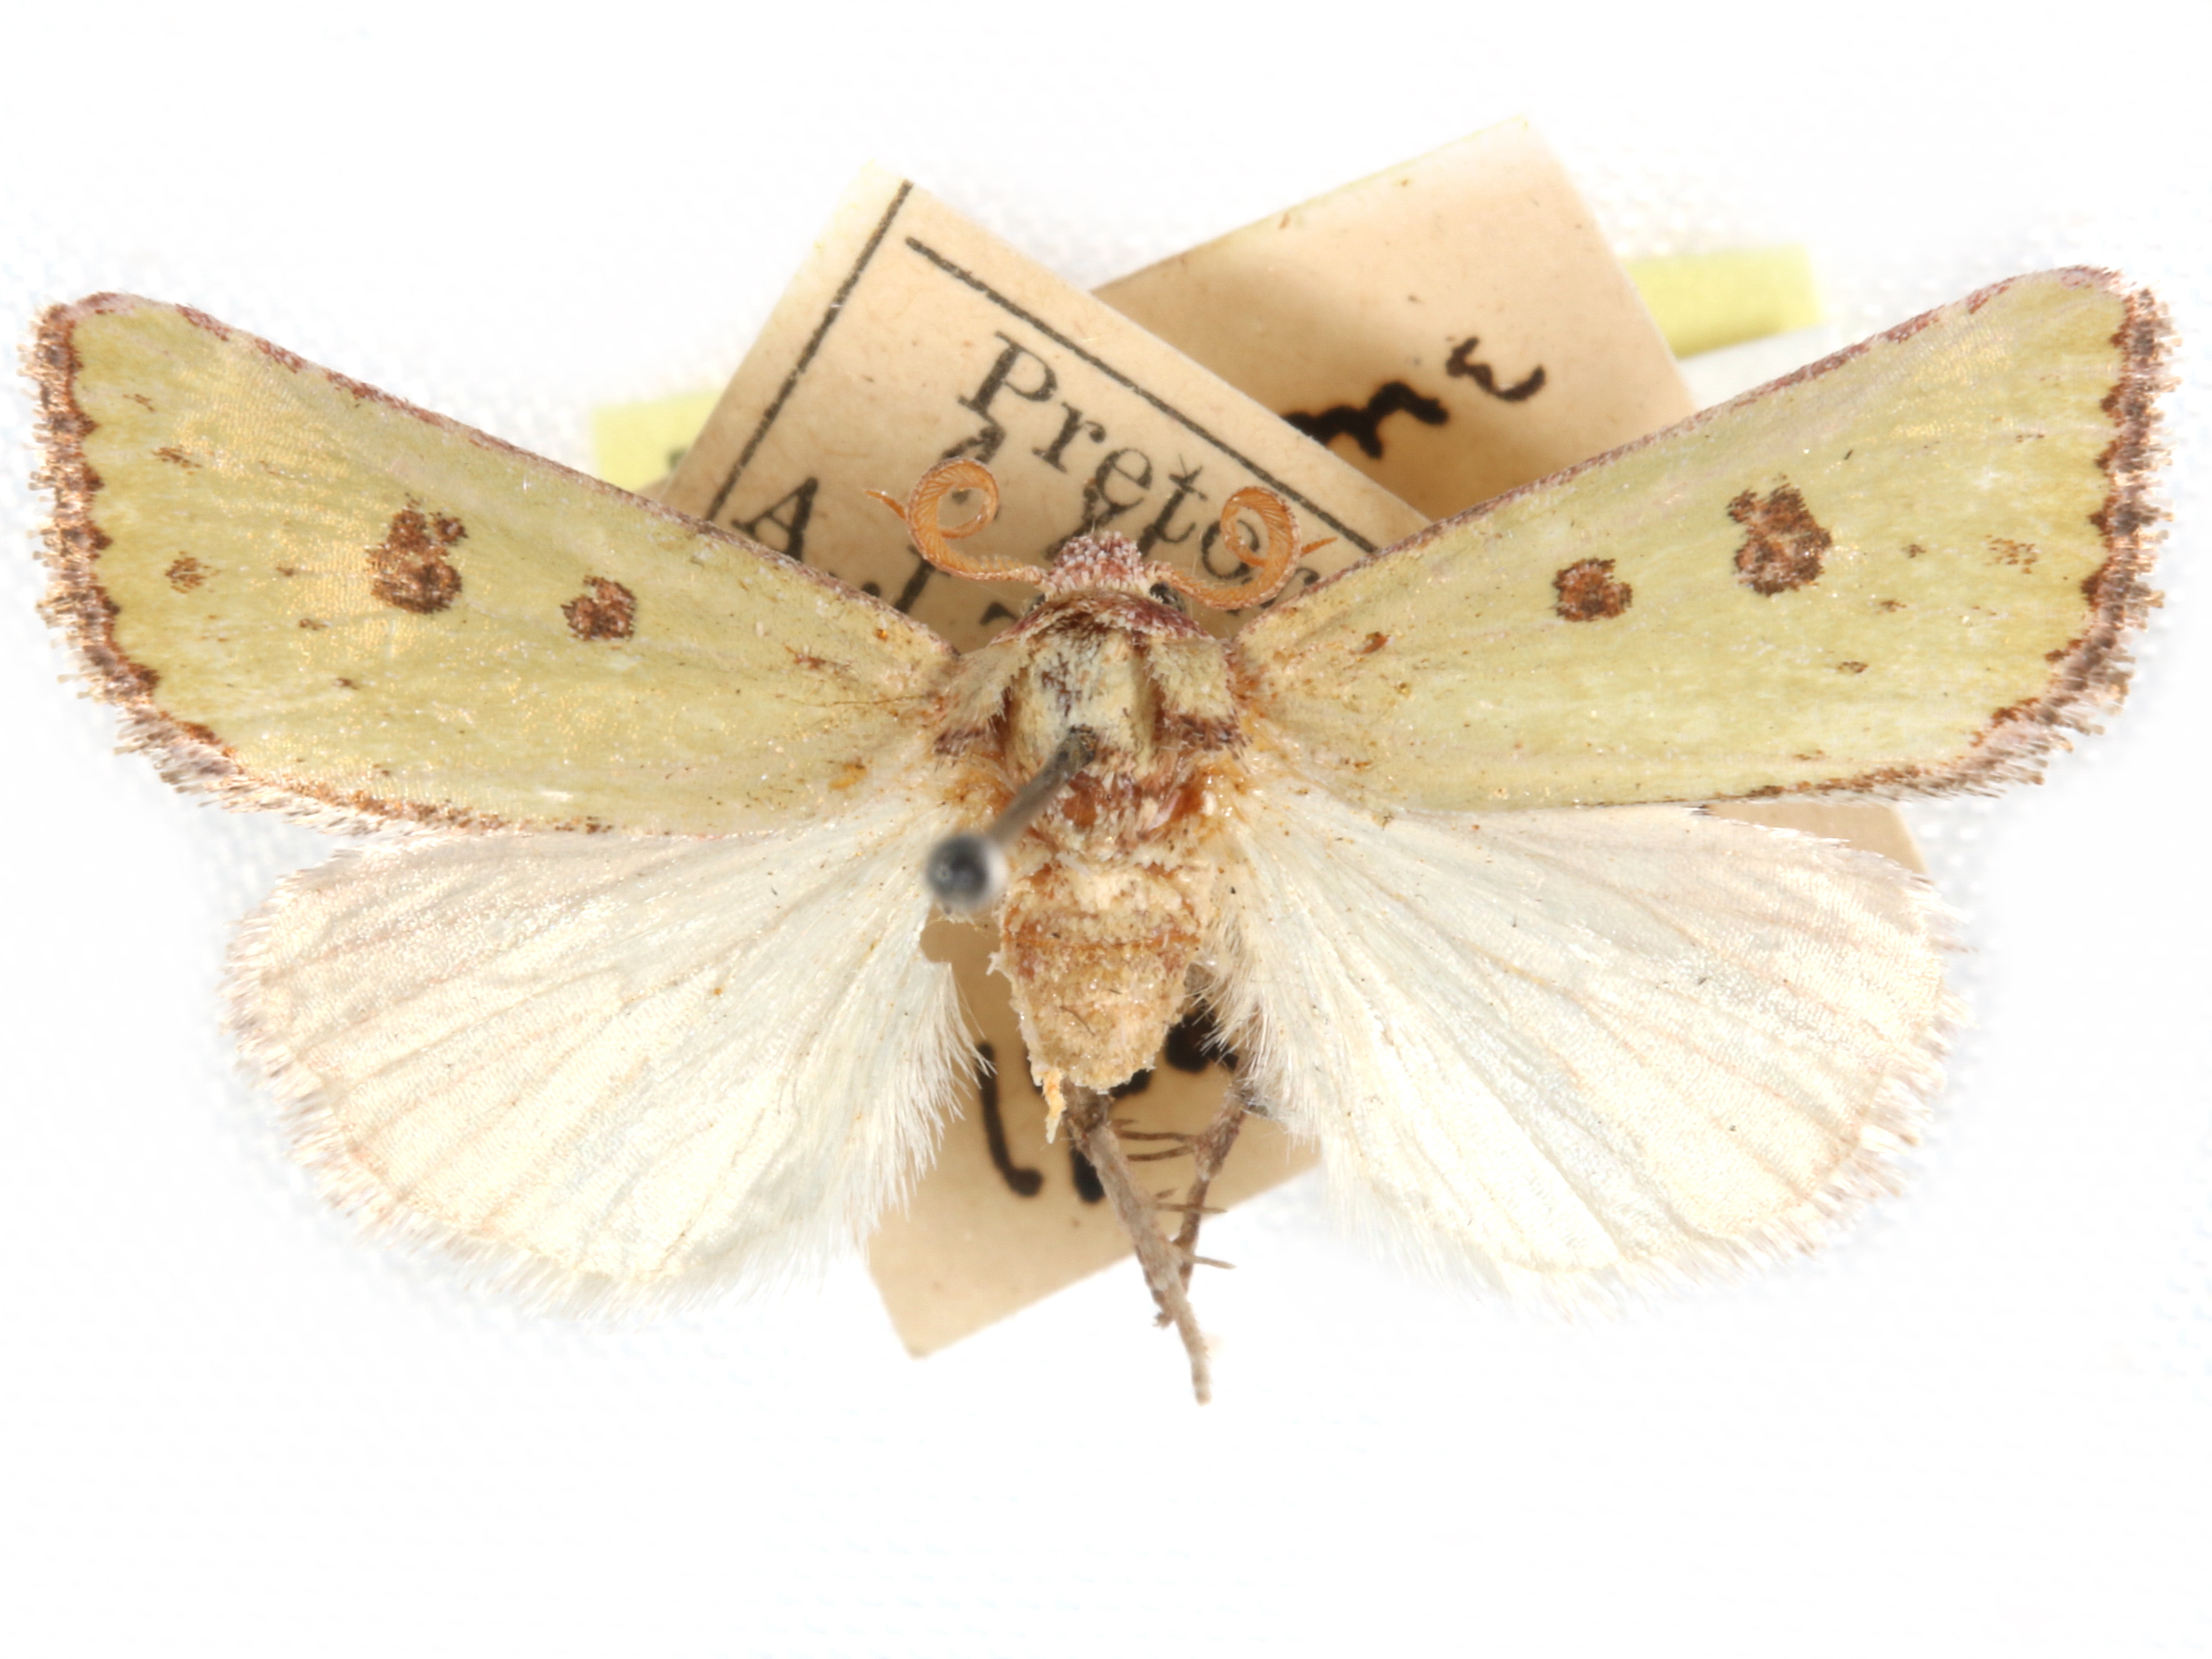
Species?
Centrogone chlorochrysa
